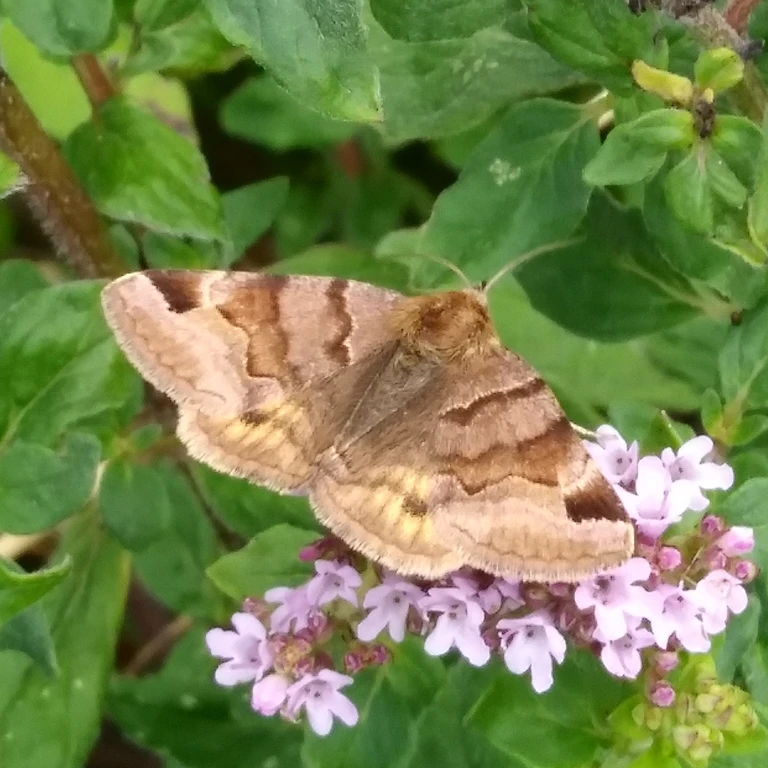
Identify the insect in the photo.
Euclidia glyphica
